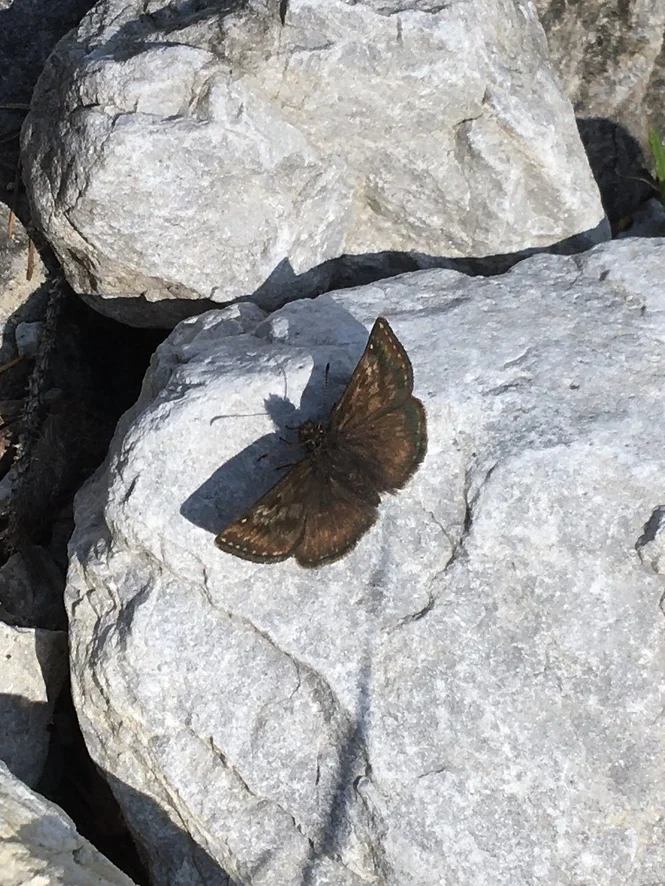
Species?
Erynnis tages
